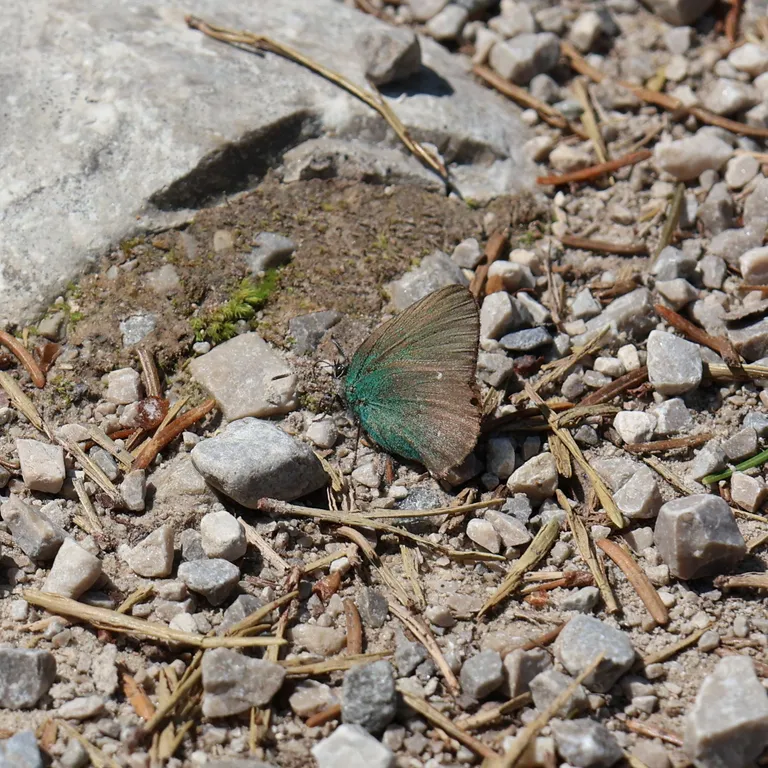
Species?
Callophrys rubi
